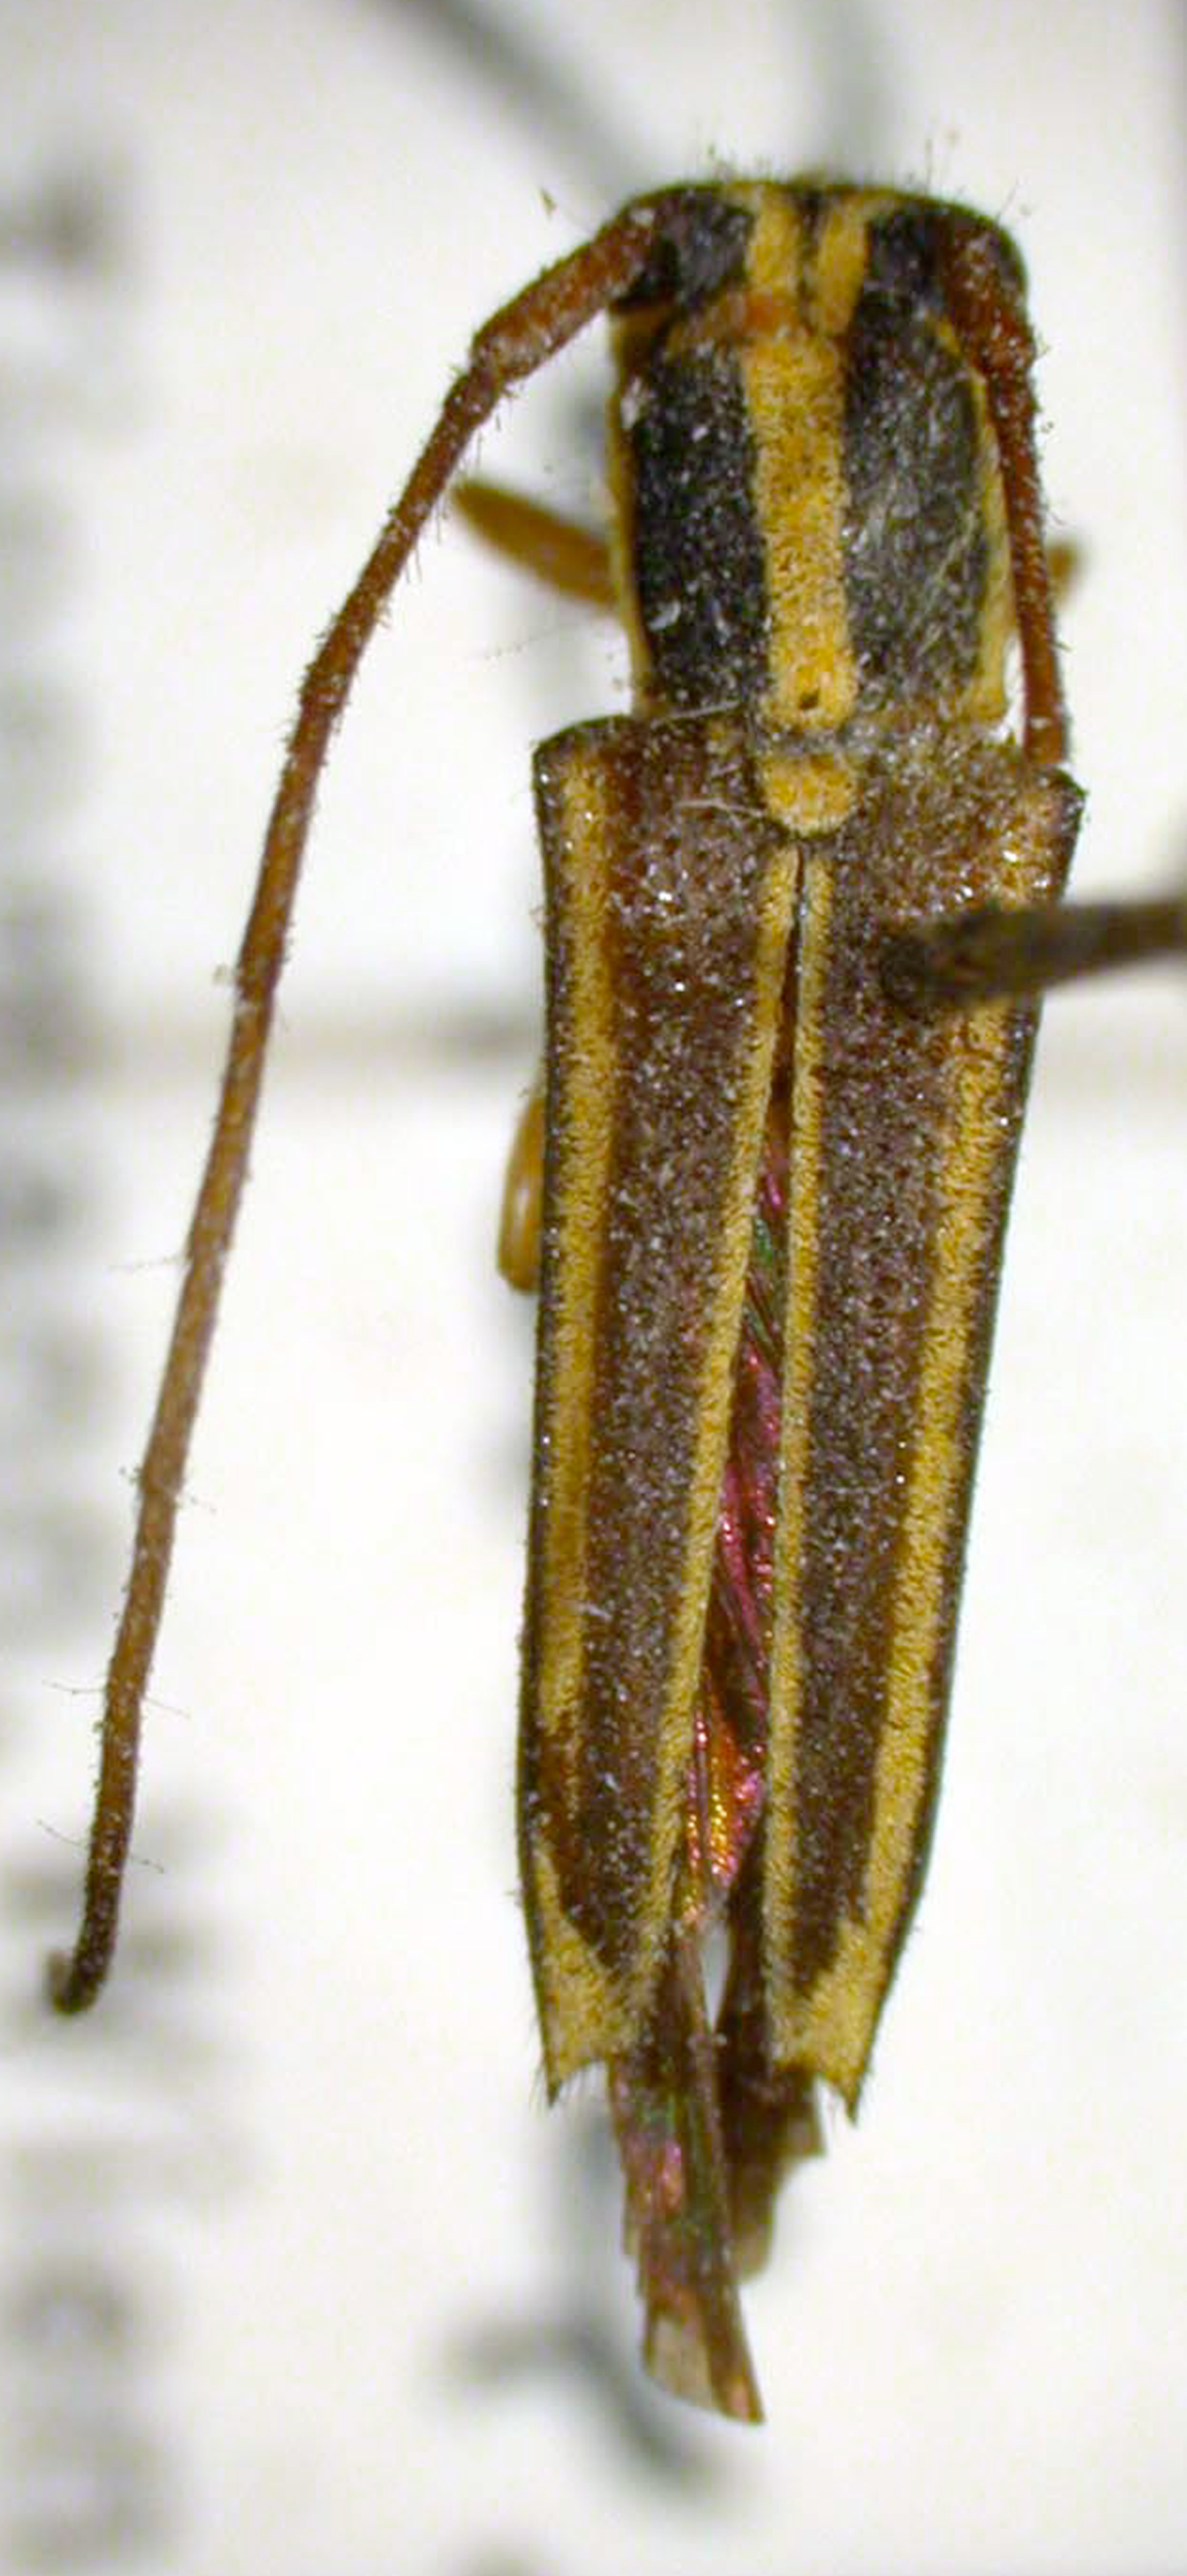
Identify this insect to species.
Glenea beccaria
